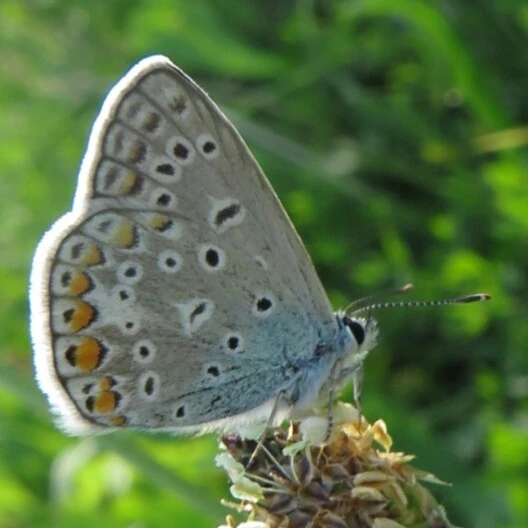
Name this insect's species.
Polyommatus icarus
